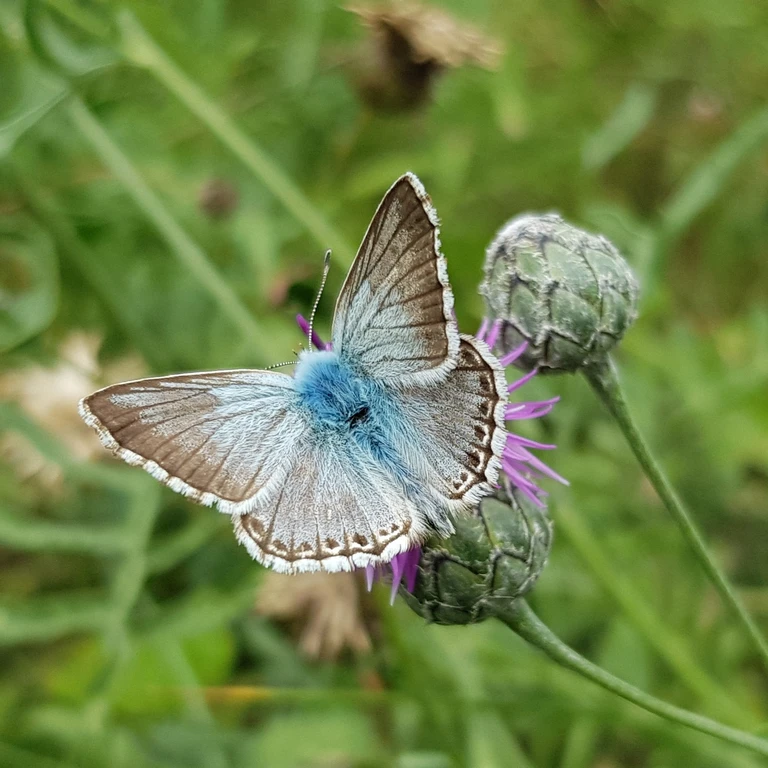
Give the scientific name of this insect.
Lysandra coridon
